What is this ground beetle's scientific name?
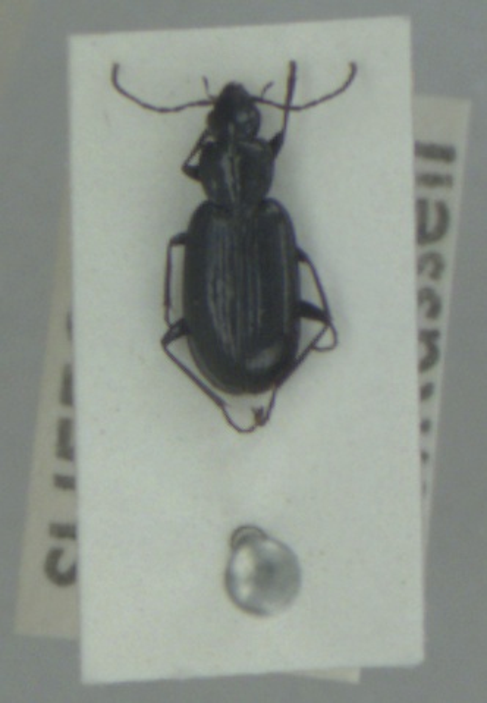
Agonum gracile
